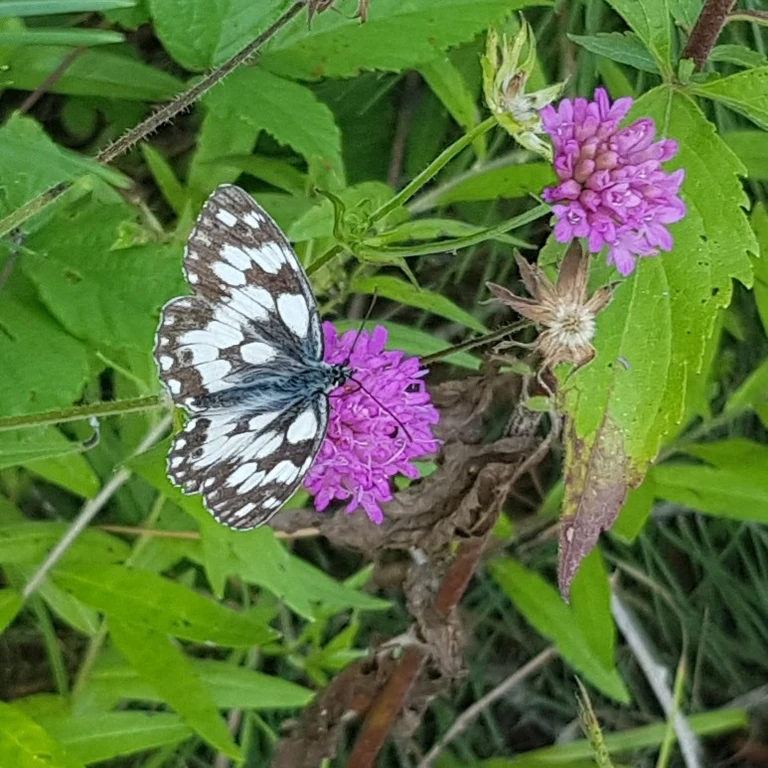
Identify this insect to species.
Melanargia galathea
